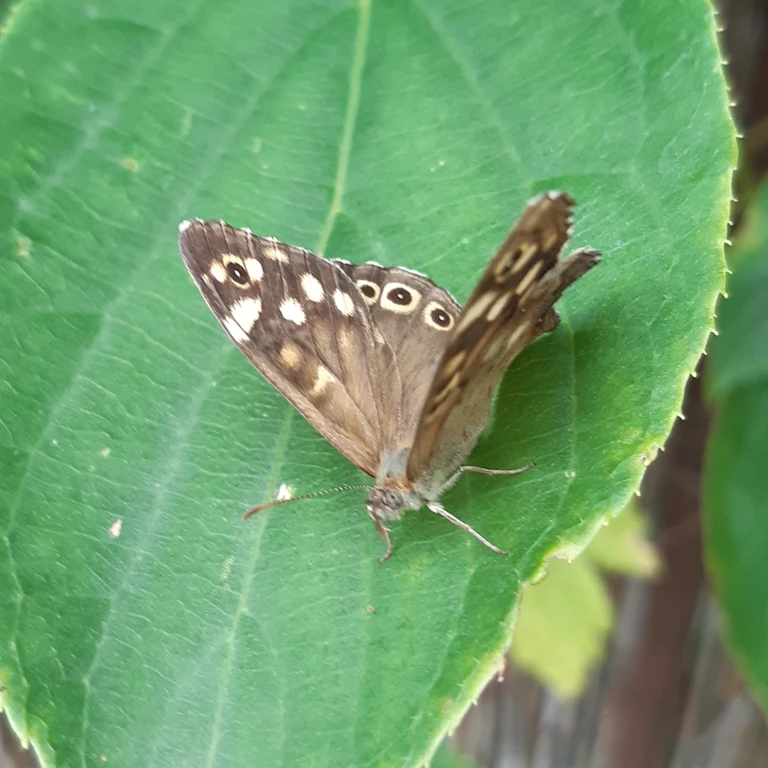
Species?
Pararge aegeria
